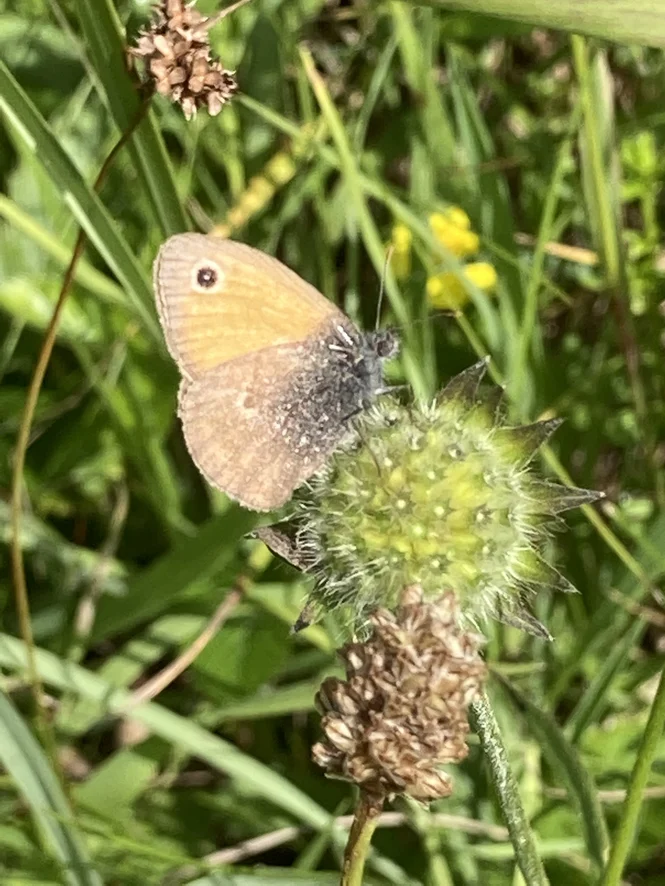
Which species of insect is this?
Coenonympha pamphilus
